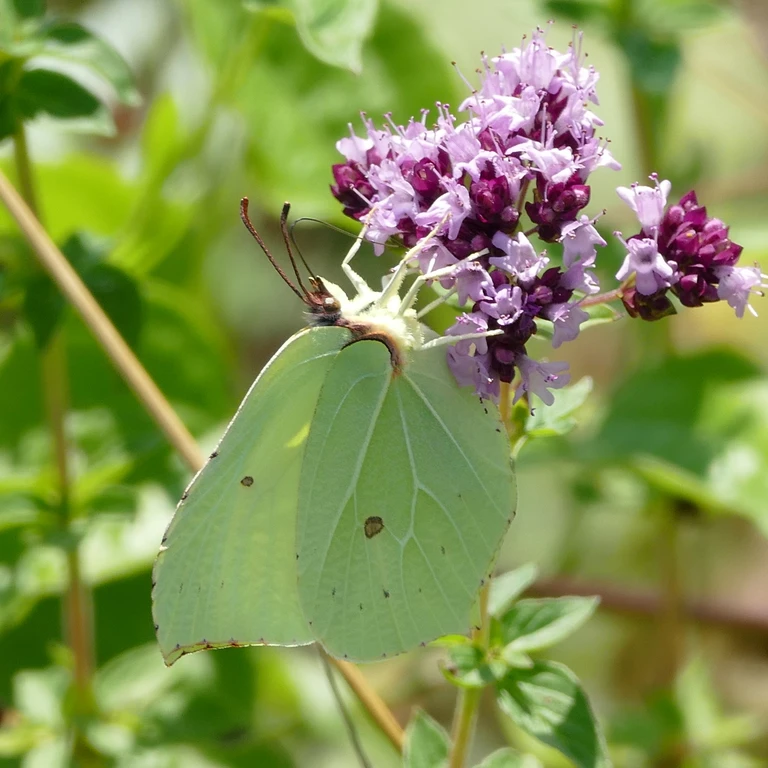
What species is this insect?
Gonepteryx rhamni
